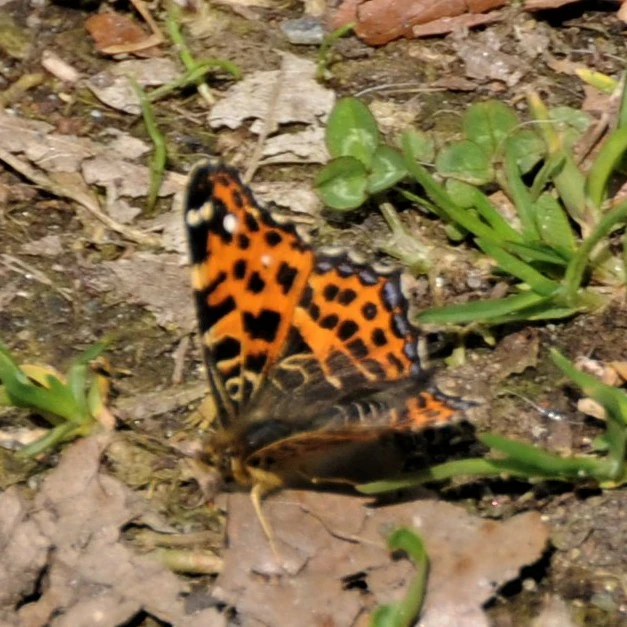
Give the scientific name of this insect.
Araschnia levana
